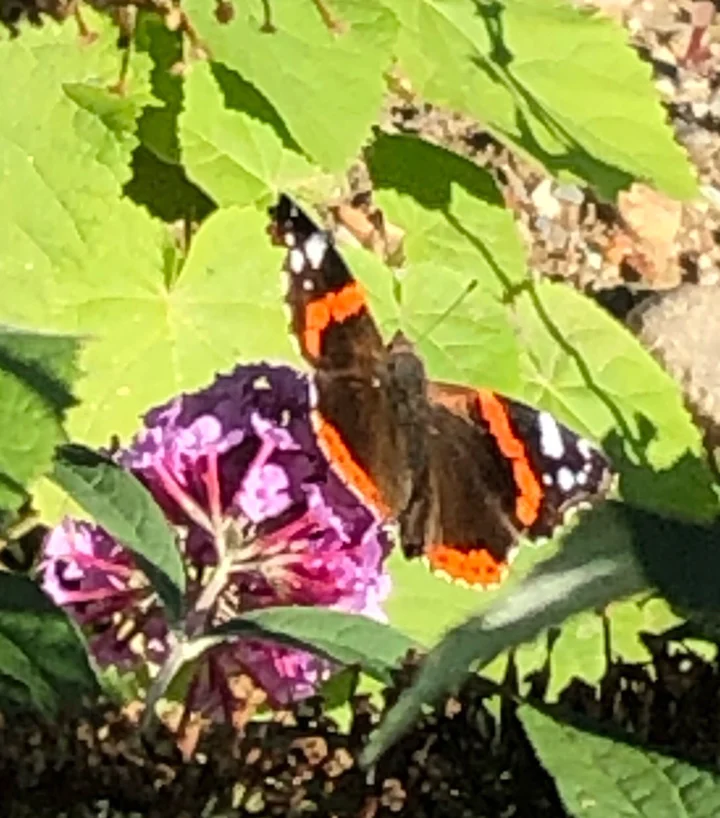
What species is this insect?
Vanessa atalanta
